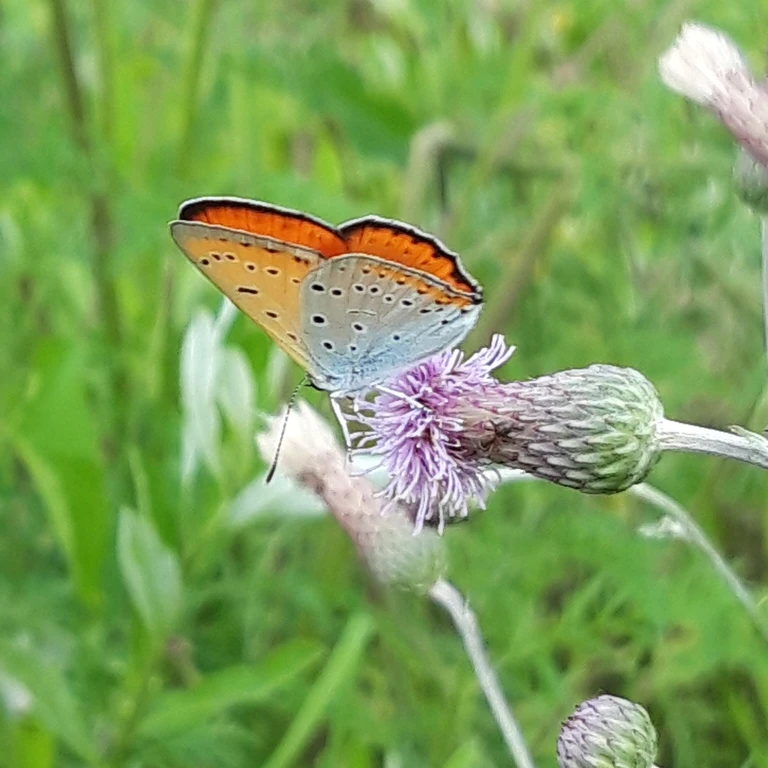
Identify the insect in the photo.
Lycaena dispar
